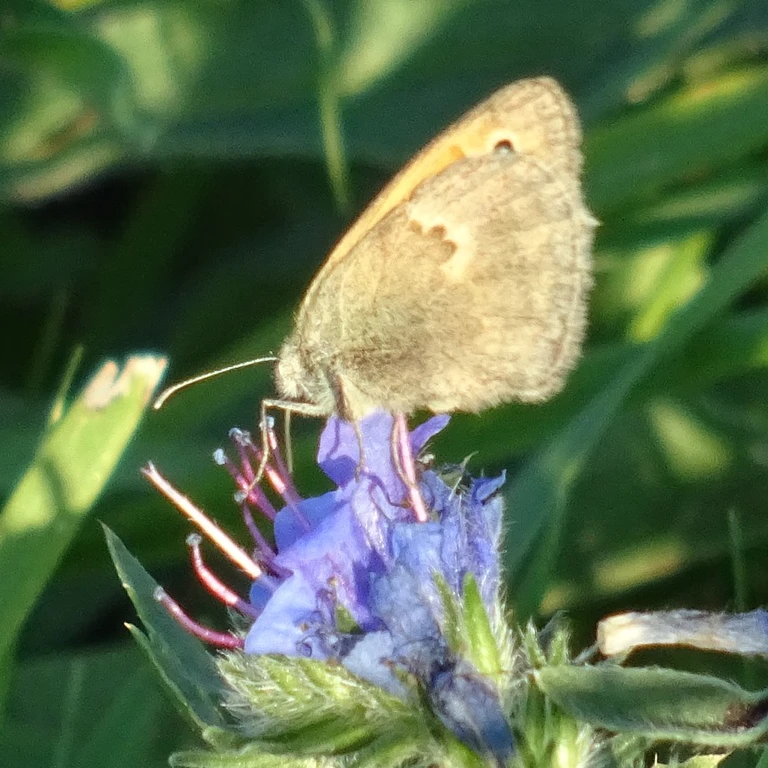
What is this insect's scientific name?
Maniola jurtina
